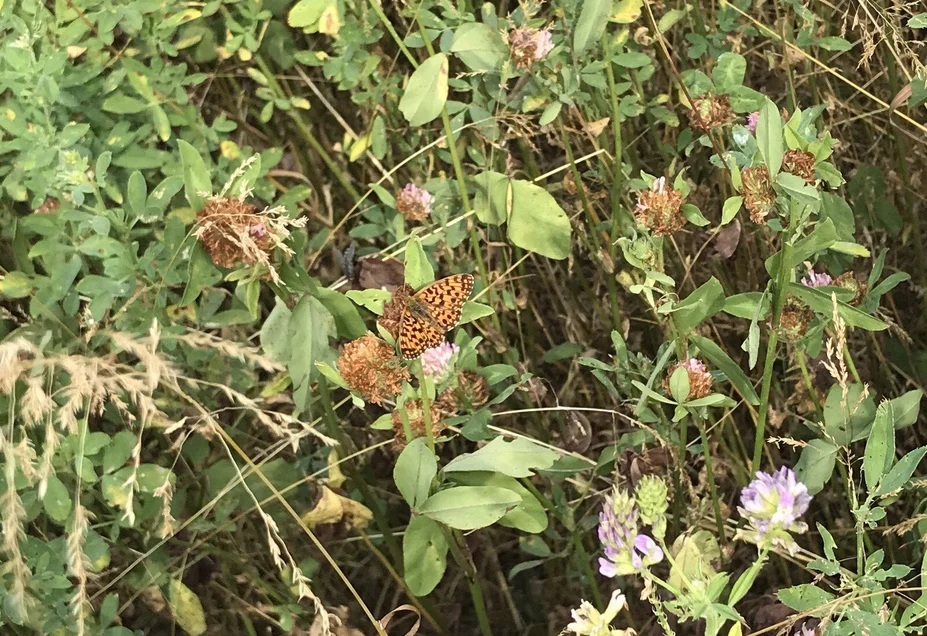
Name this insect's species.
Boloria dia
